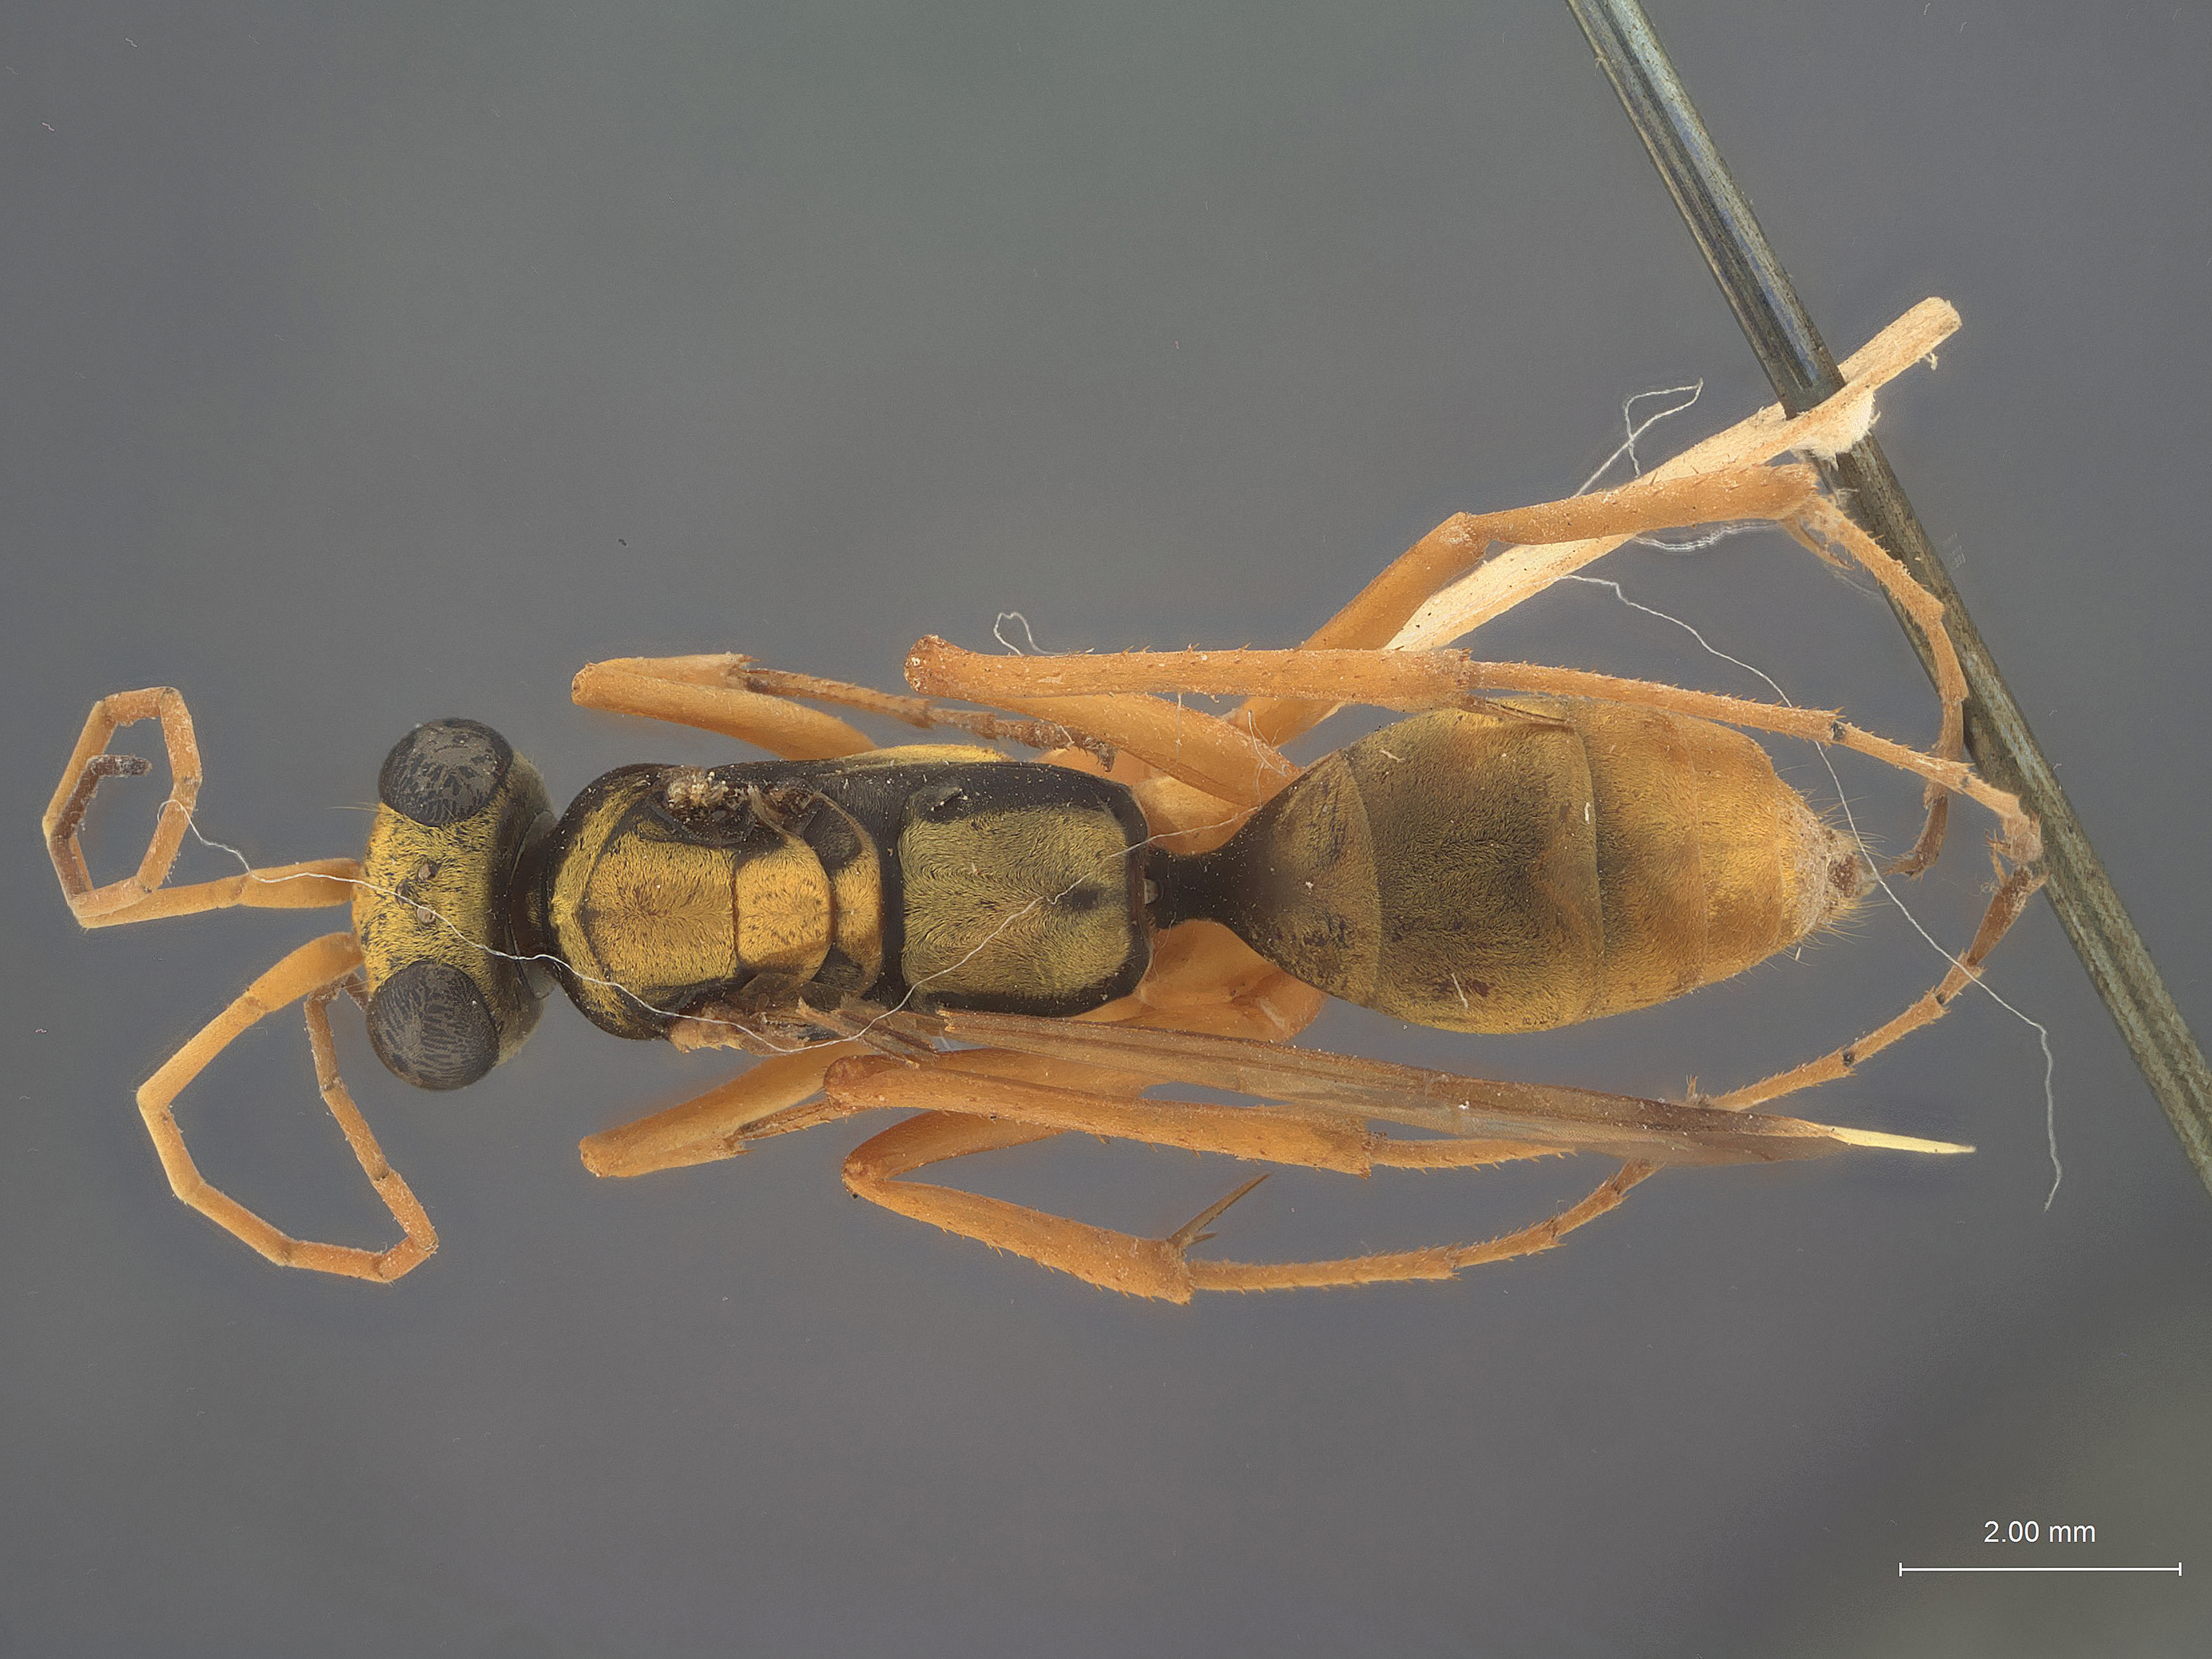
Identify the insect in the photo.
Pseudagenia chrysosoma
